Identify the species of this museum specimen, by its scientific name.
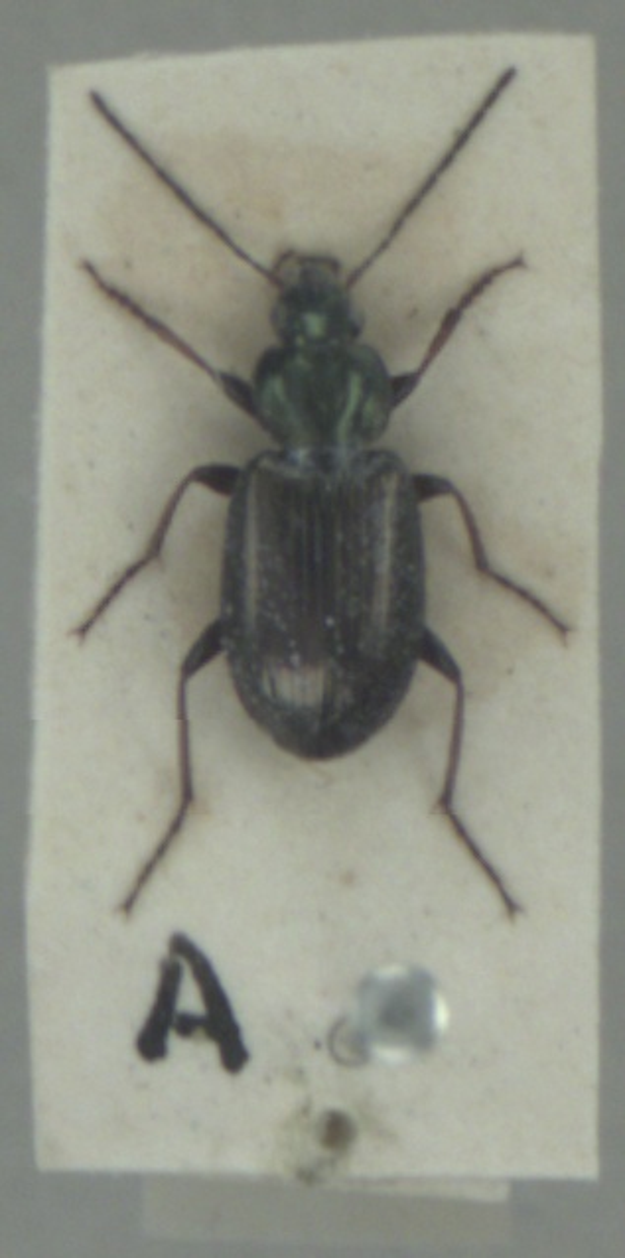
Agonum muelleri
